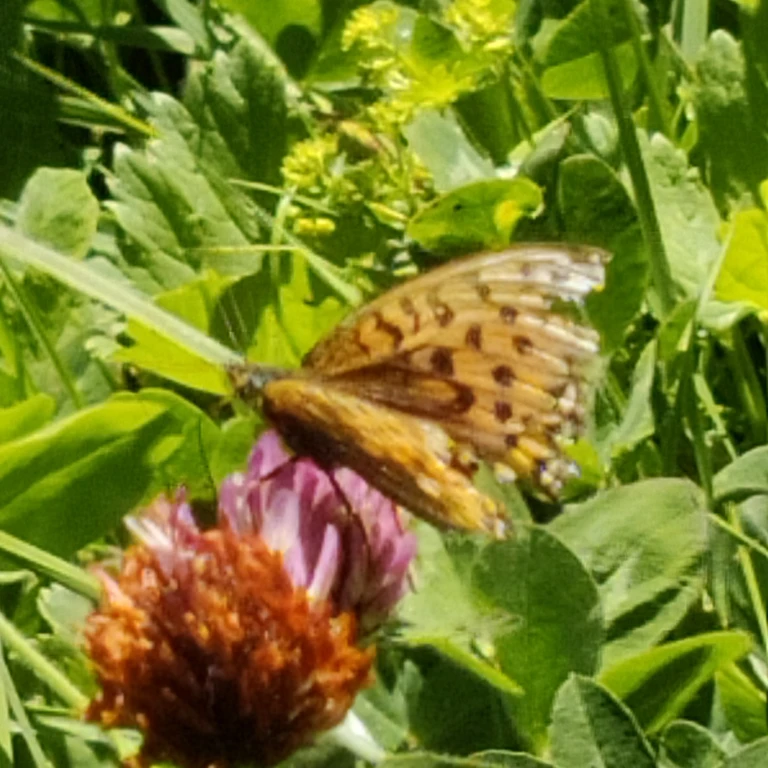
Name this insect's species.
Speyeria aglaja
